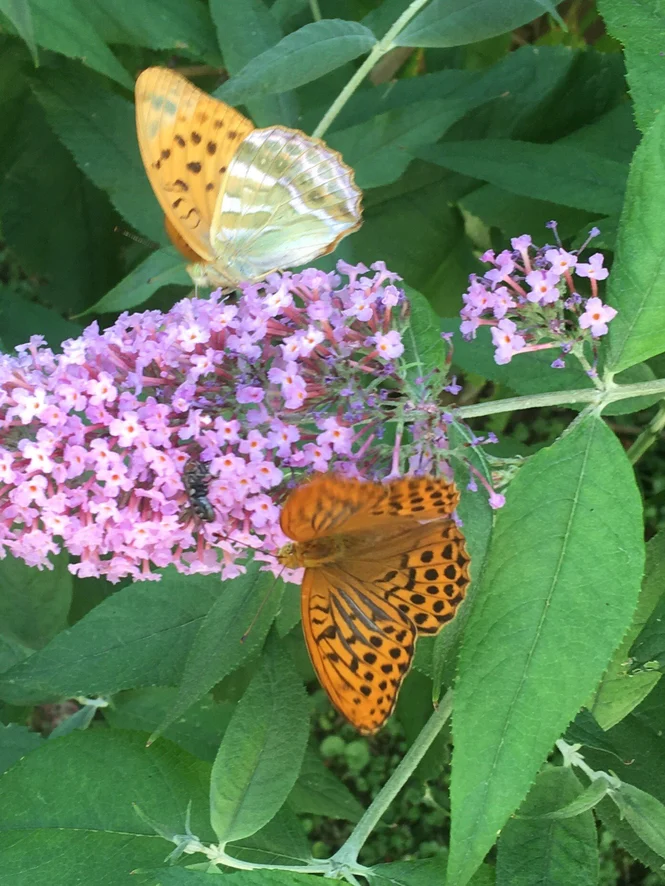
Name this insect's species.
Argynnis paphia
